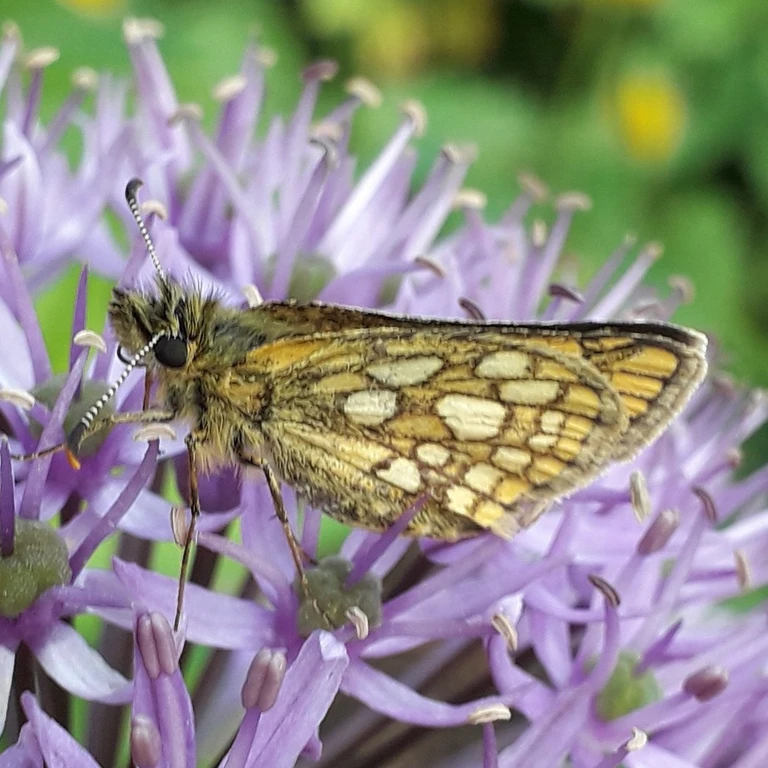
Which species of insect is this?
Carterocephalus palaemon
